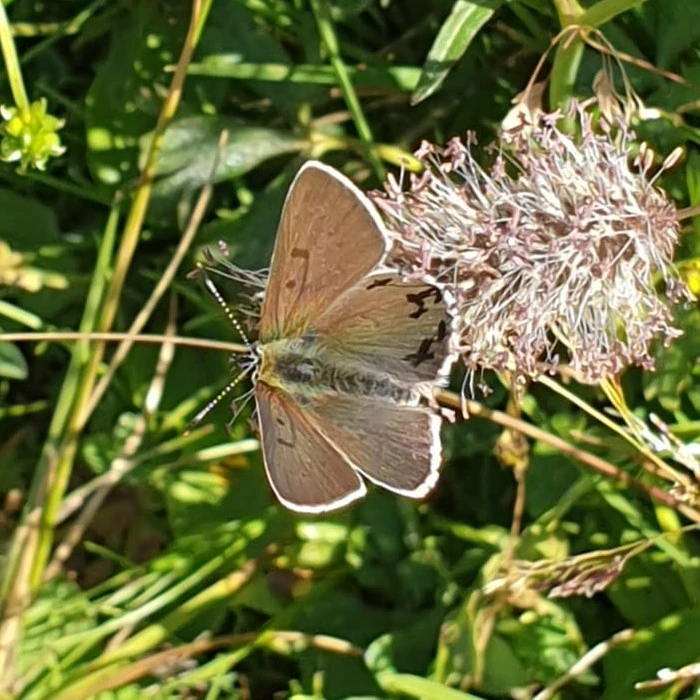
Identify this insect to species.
Lycaena tityrus (also Loweia tityrus)
